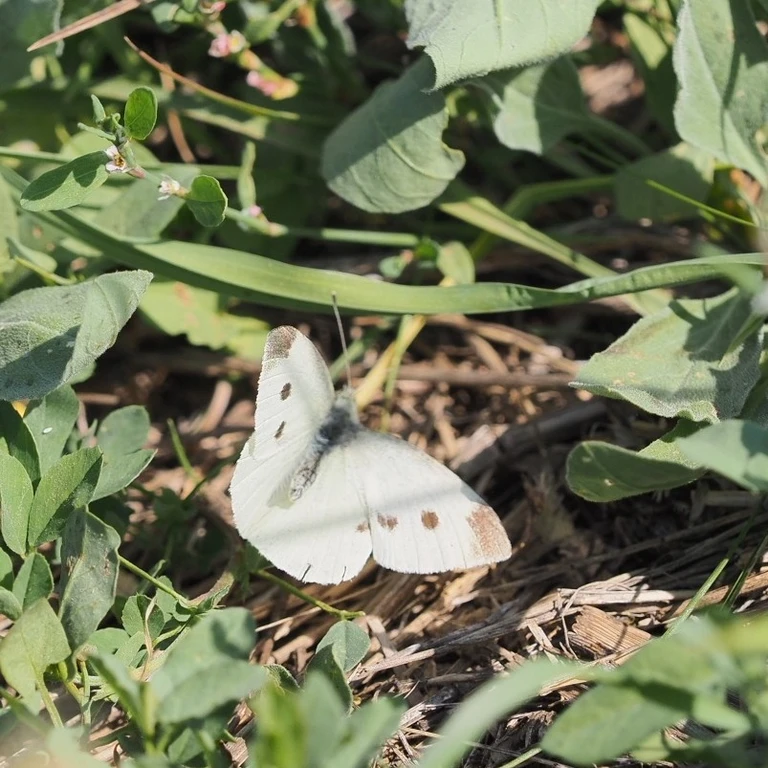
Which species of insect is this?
Pieris rapae
